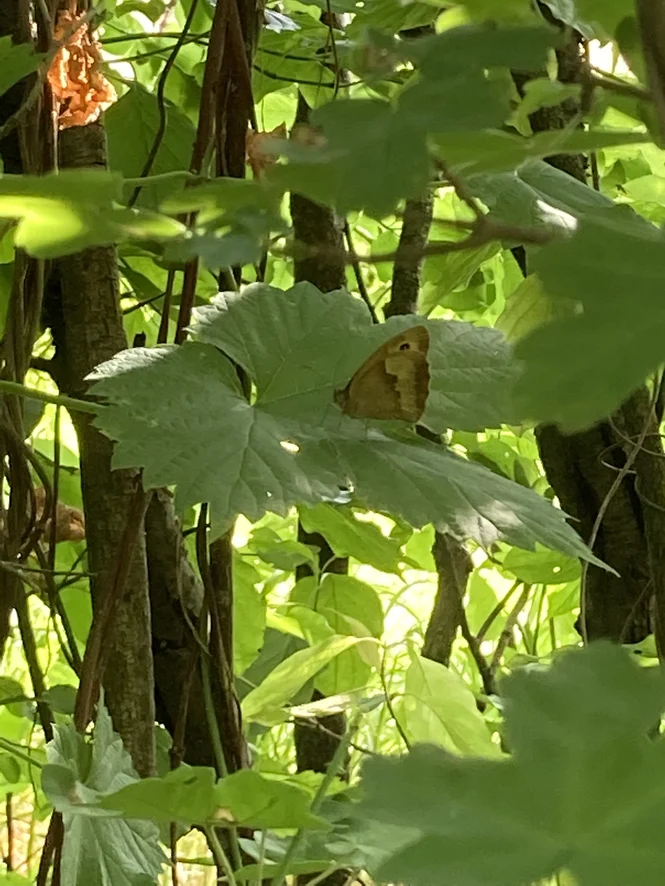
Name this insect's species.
Maniola jurtina
